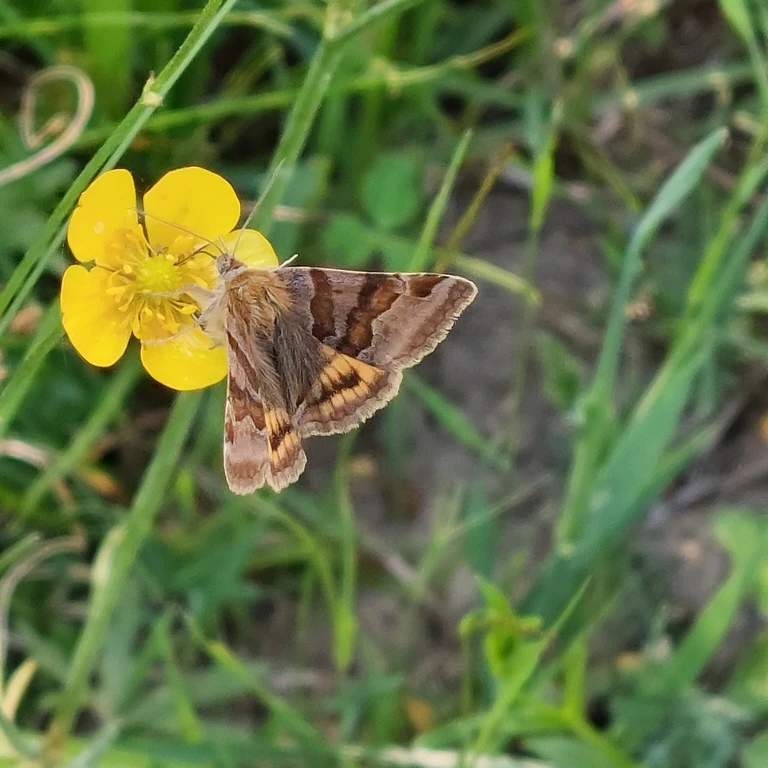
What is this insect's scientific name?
Euclidia glyphica
